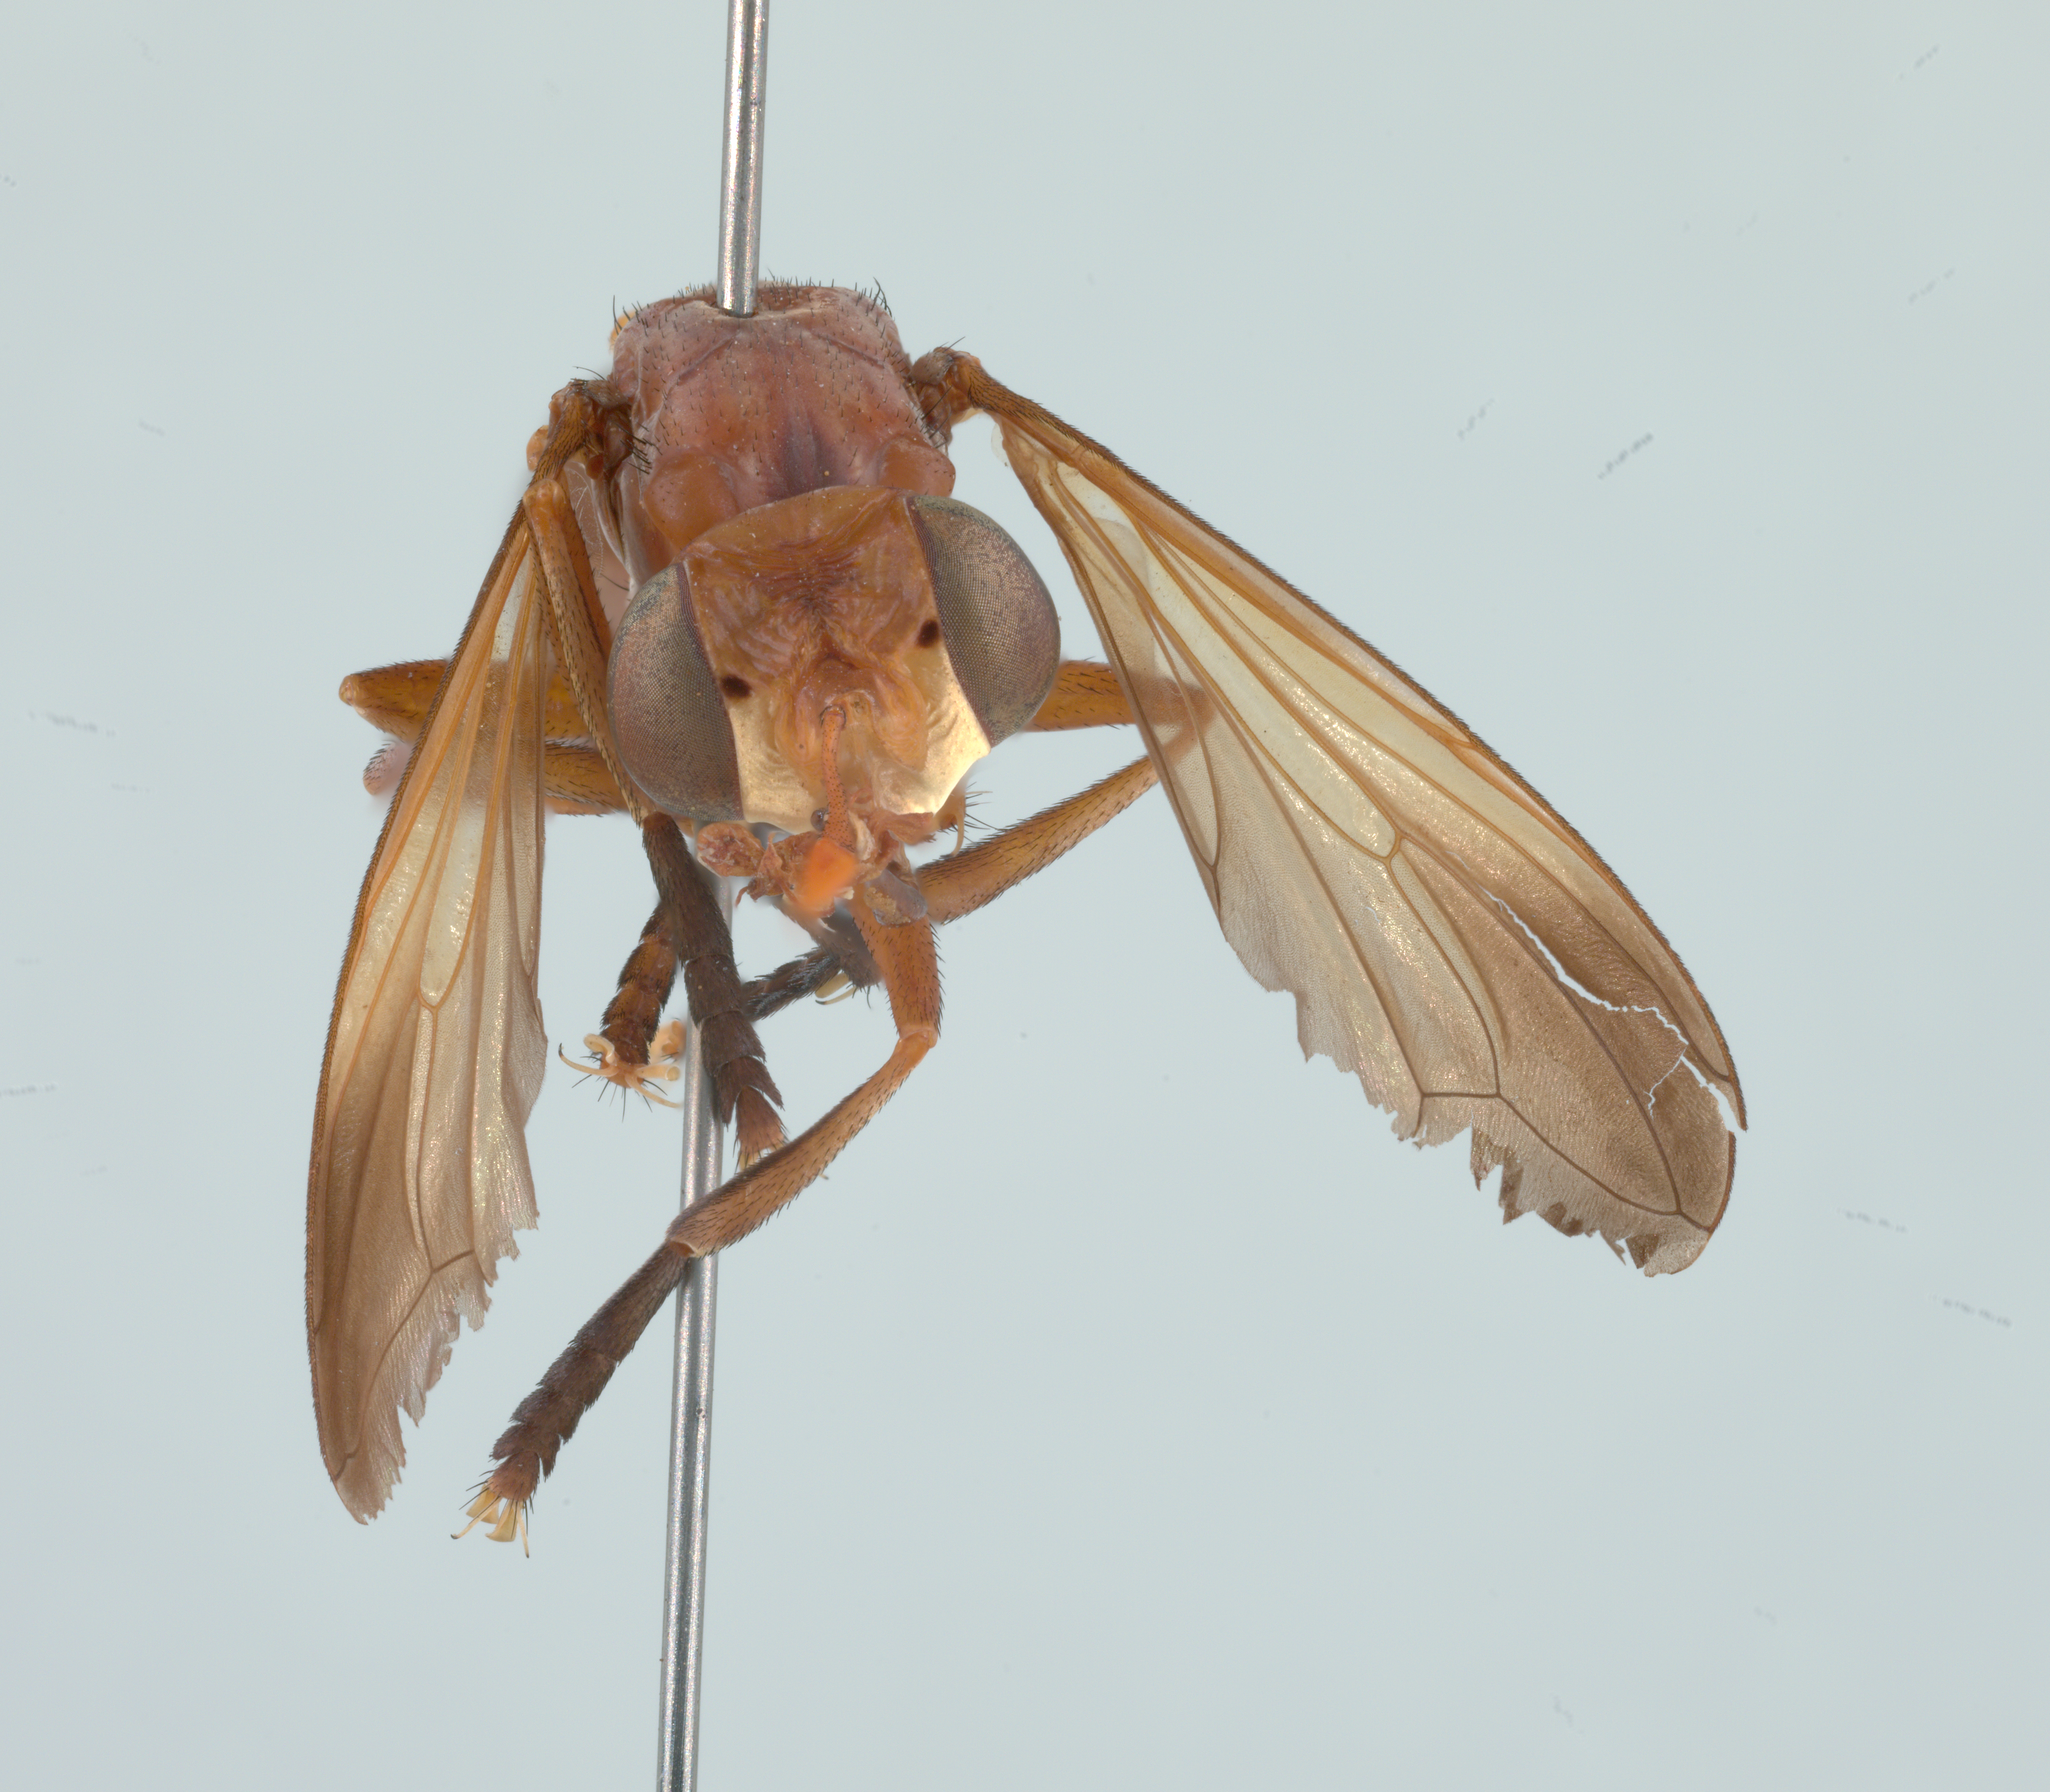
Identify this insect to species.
Conops nubeculipennis (also Conops nubeculosus)
